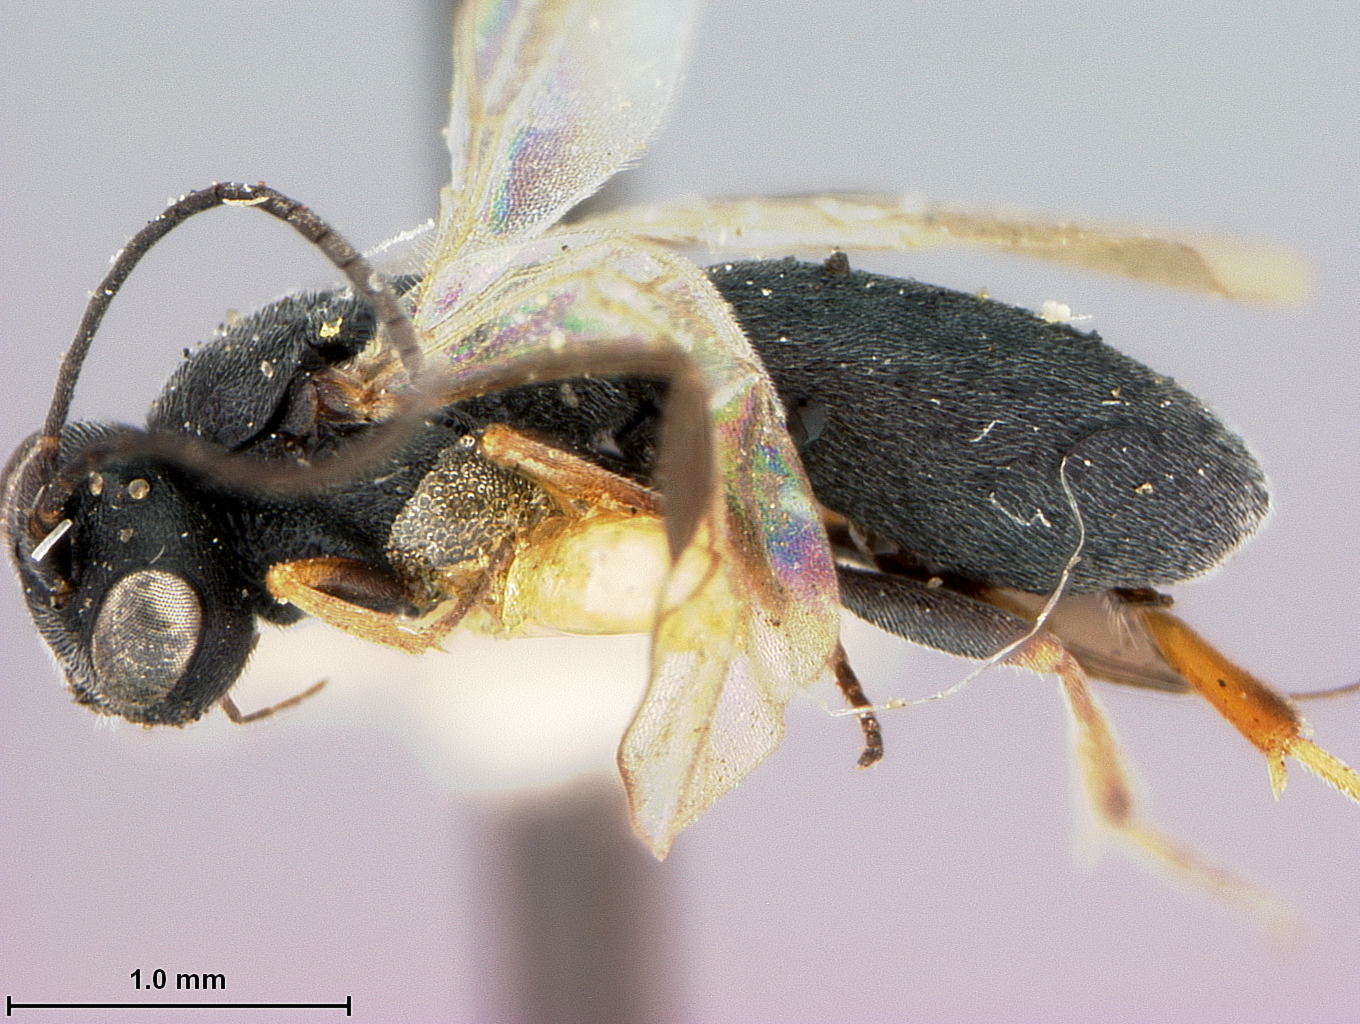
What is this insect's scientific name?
Chelonus cylindricus
